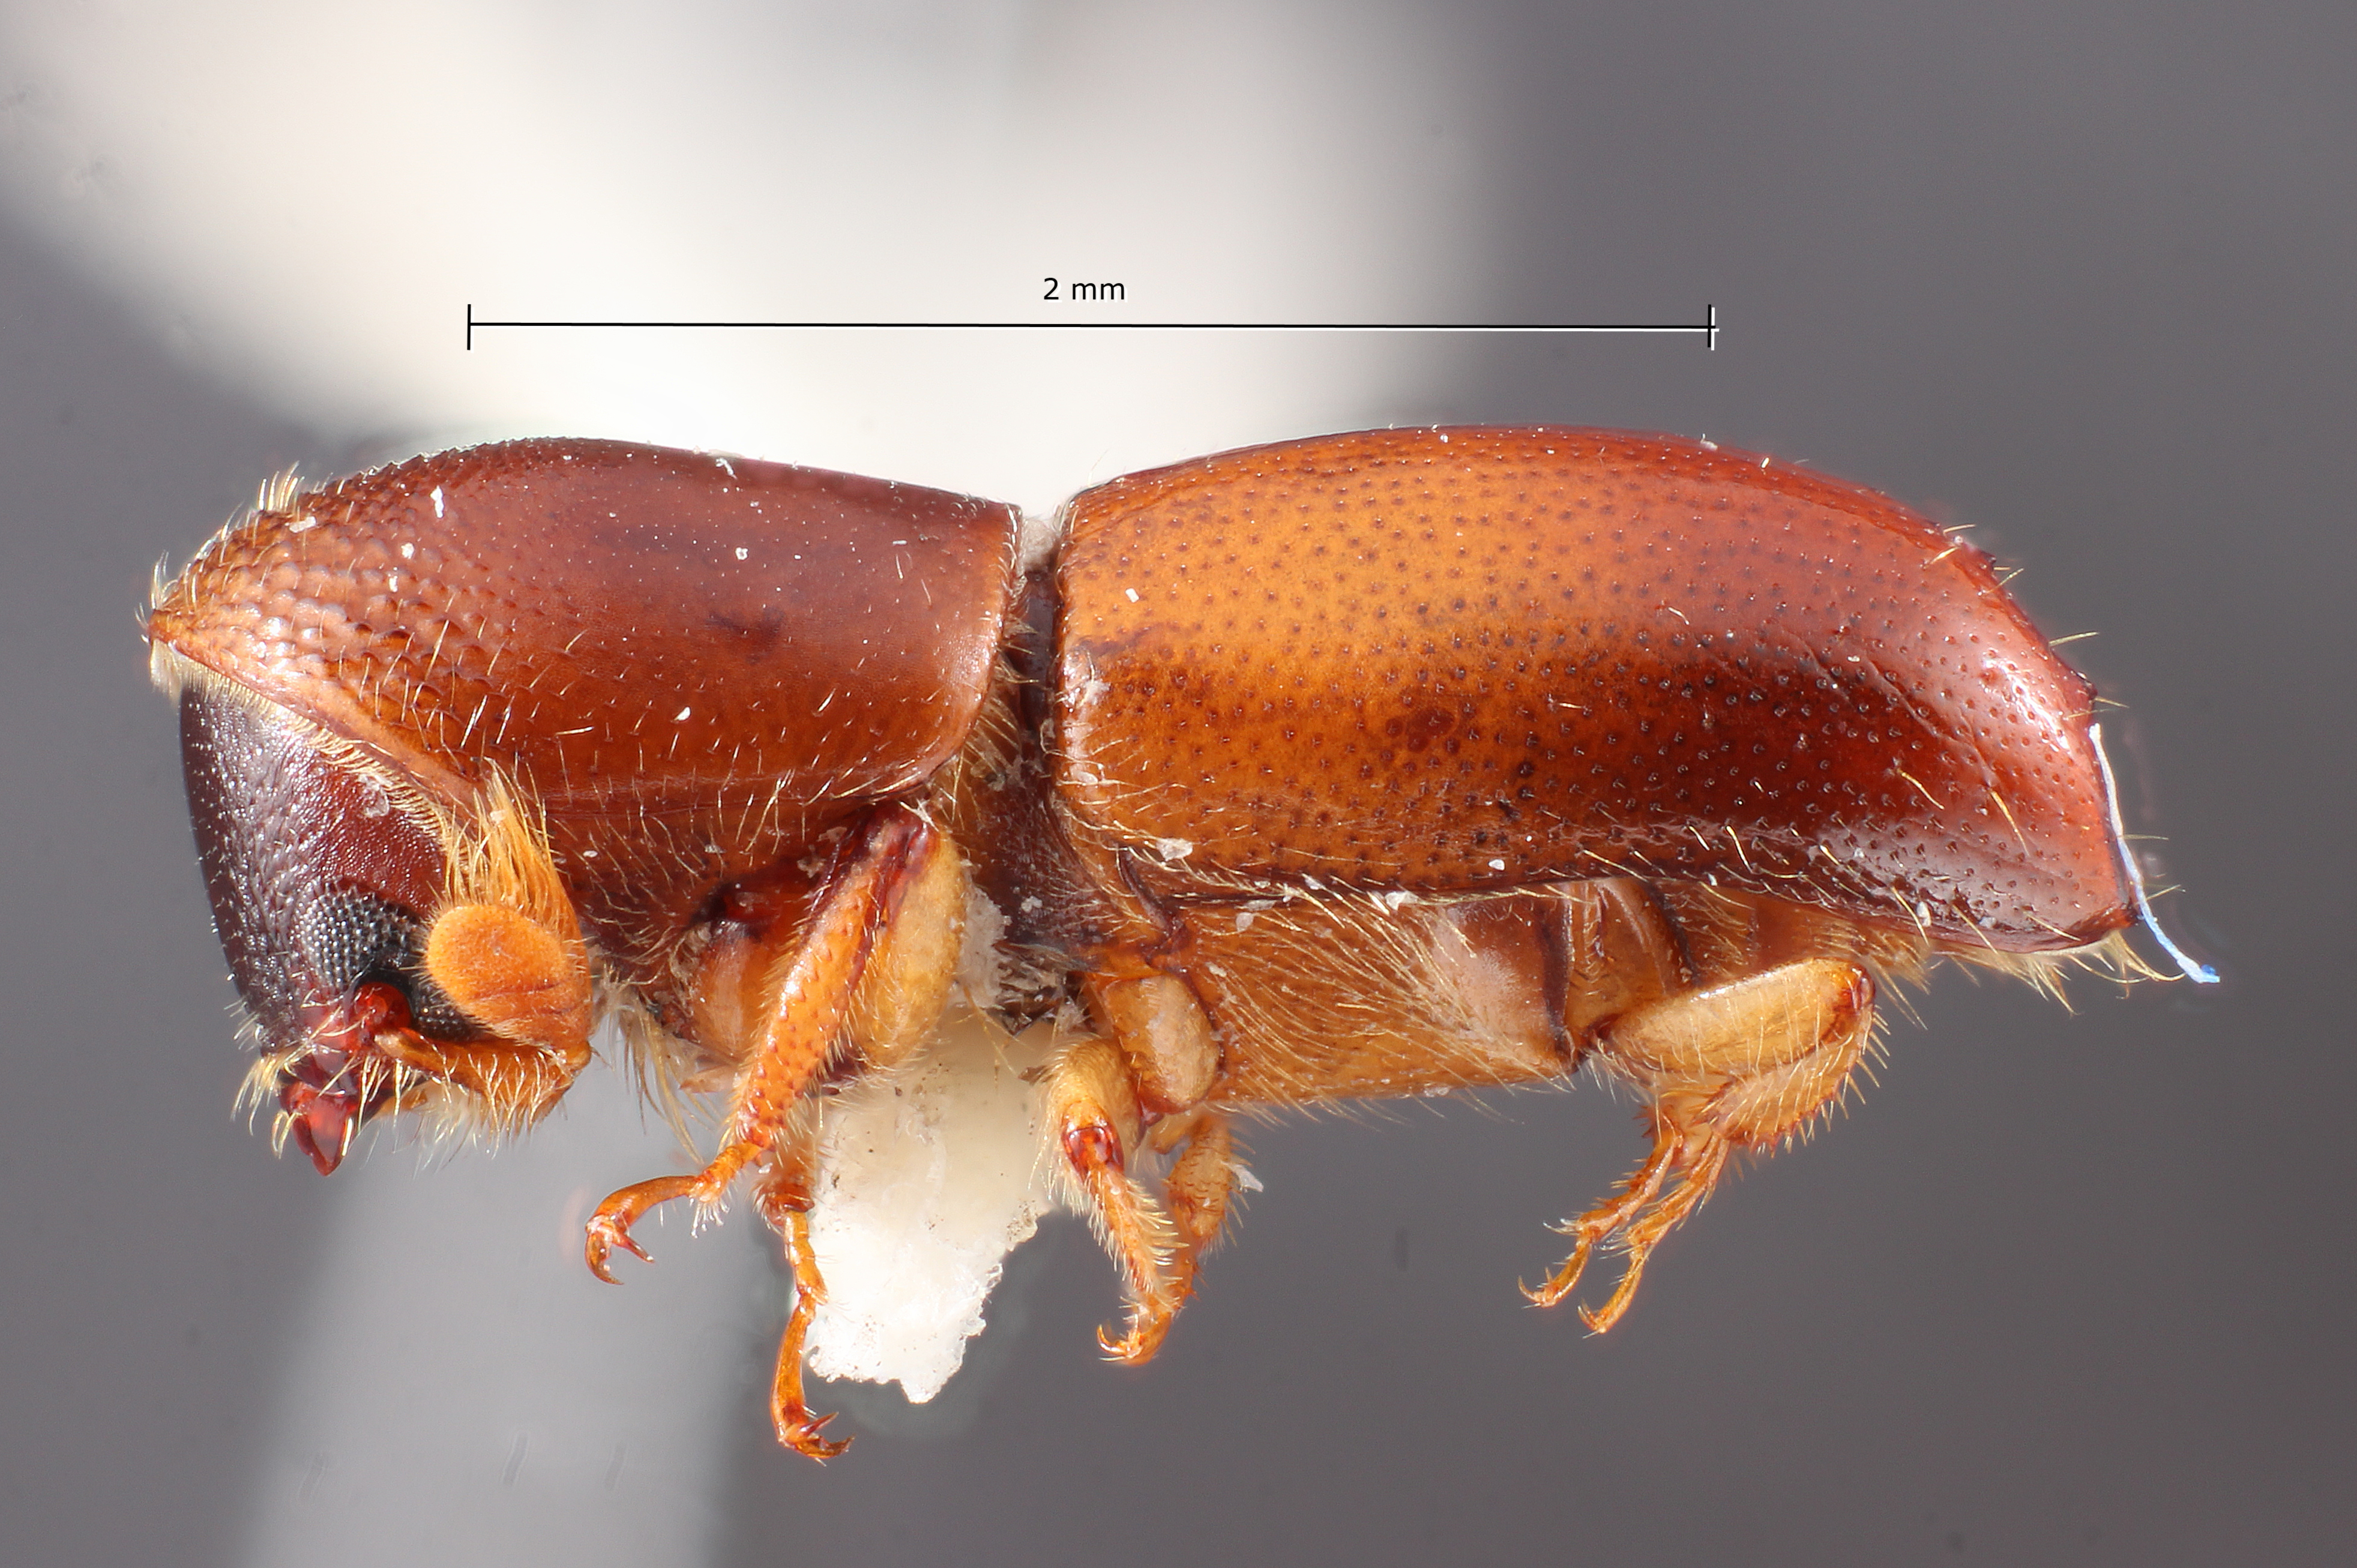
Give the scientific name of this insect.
Monarthrum umbrinum
